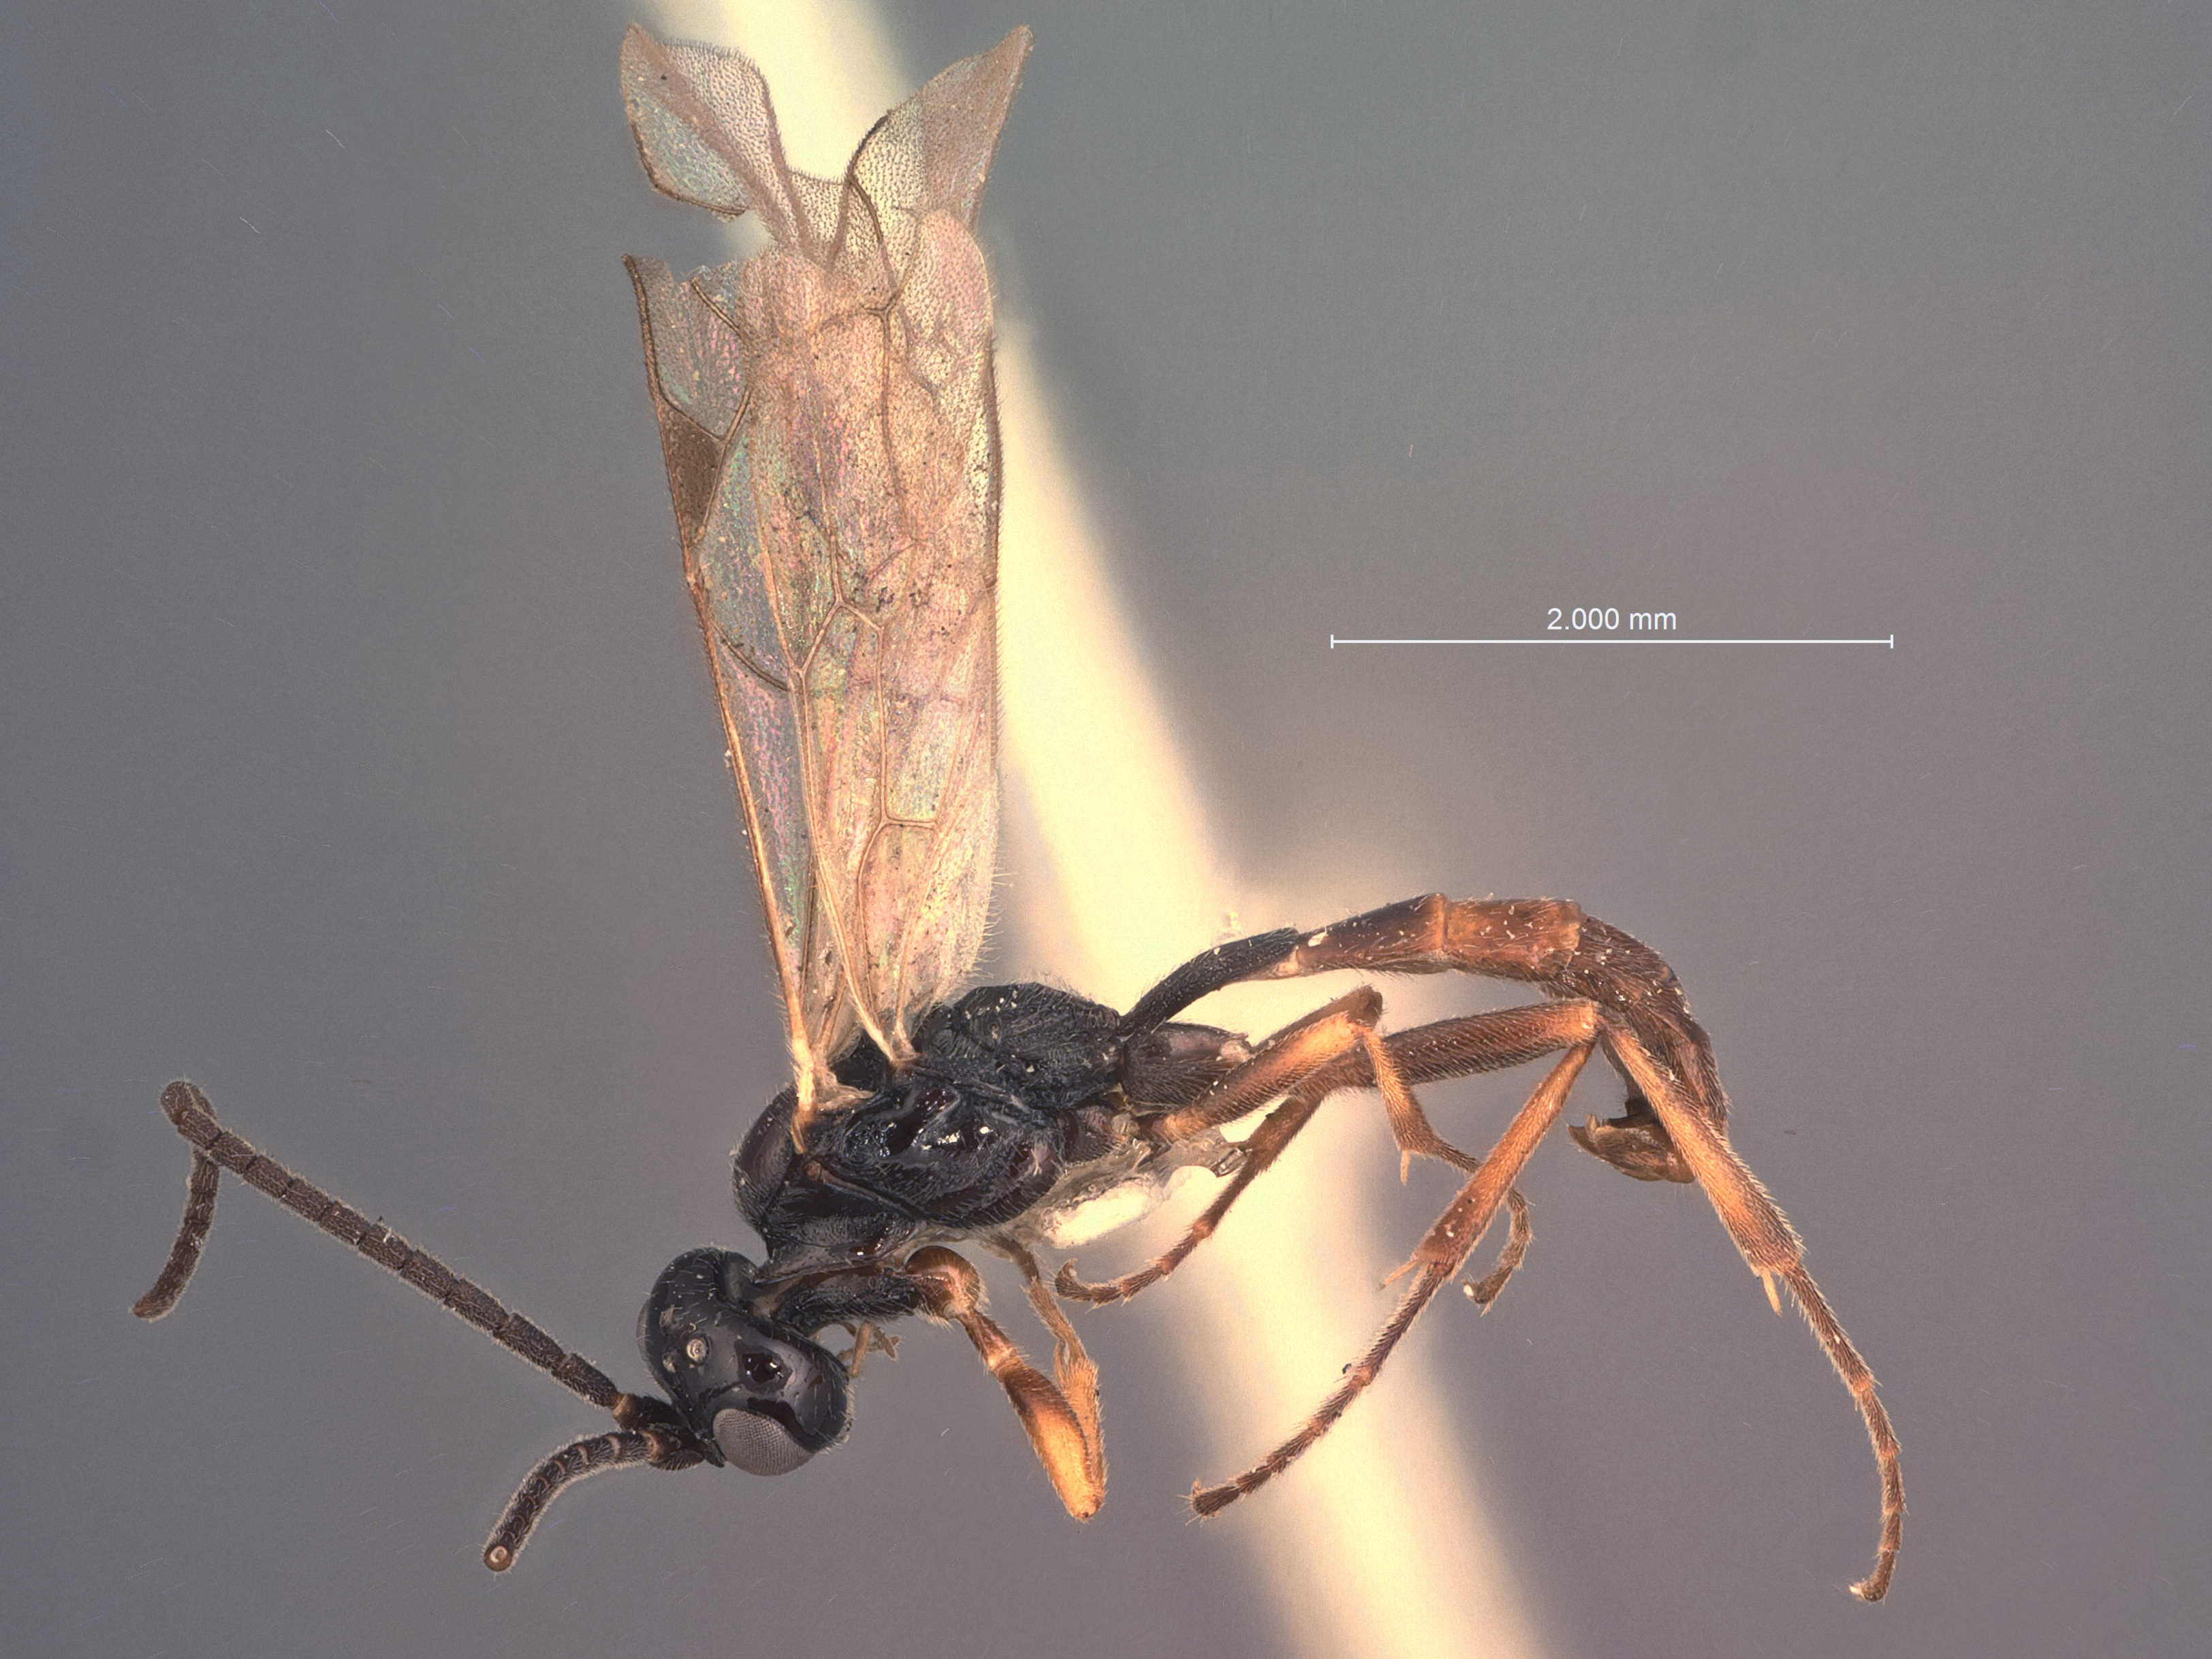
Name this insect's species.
Plesignathus rubrocinctus
